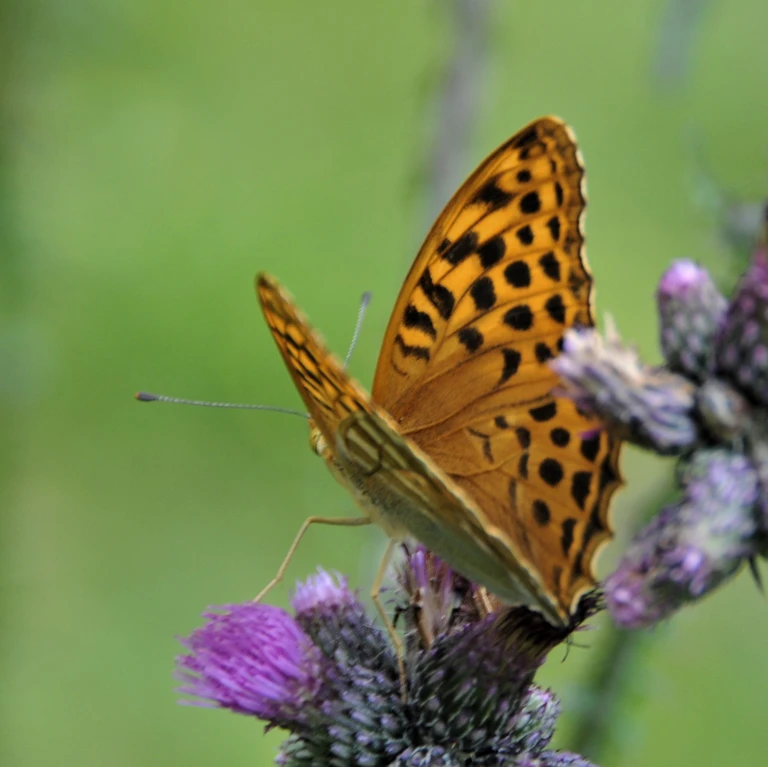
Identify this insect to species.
Argynnis paphia
